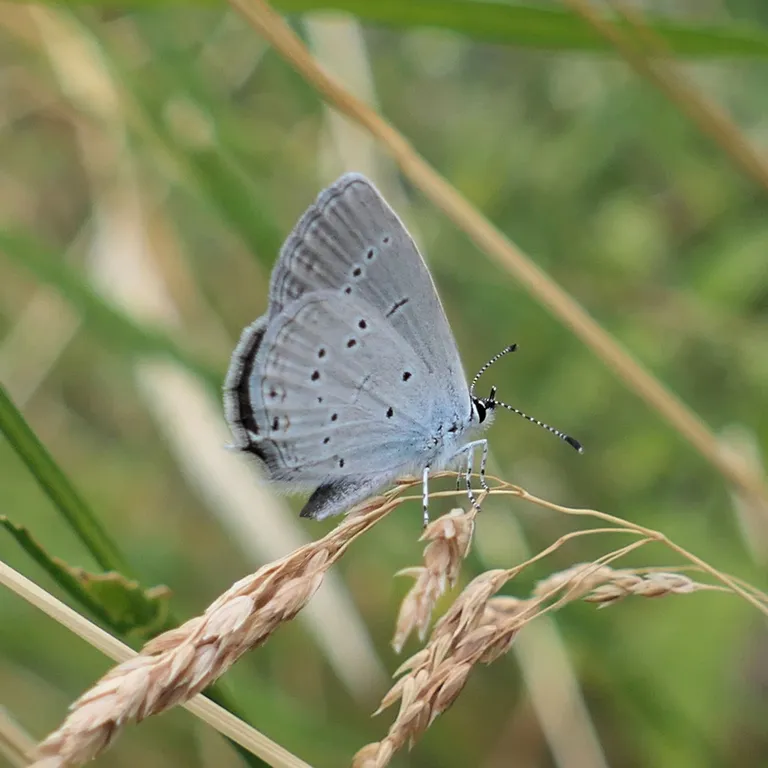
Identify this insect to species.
Cupido decolorata (also Elkalyce decolorata)
